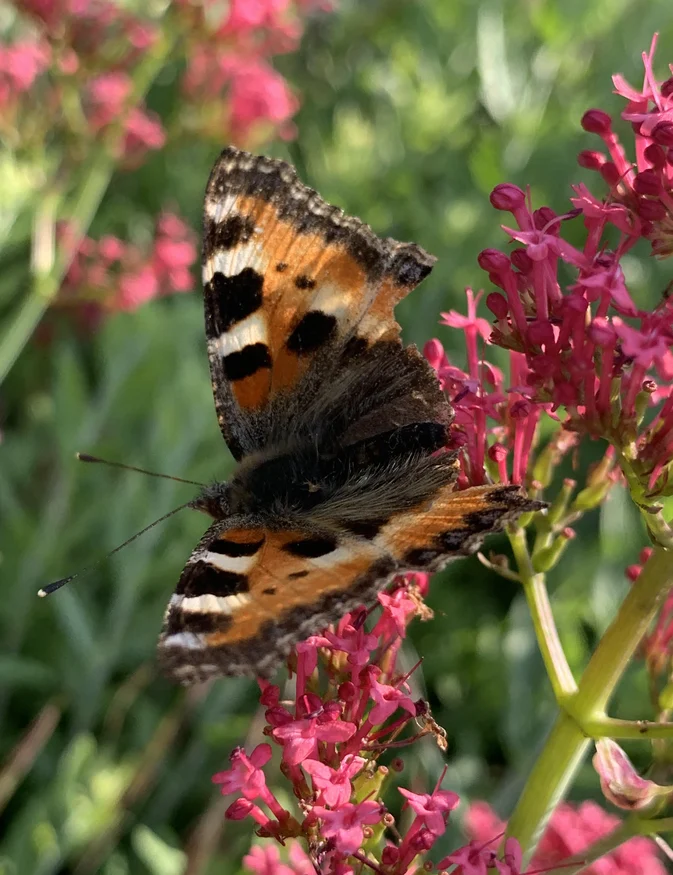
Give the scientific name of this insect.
Aglais urticae
